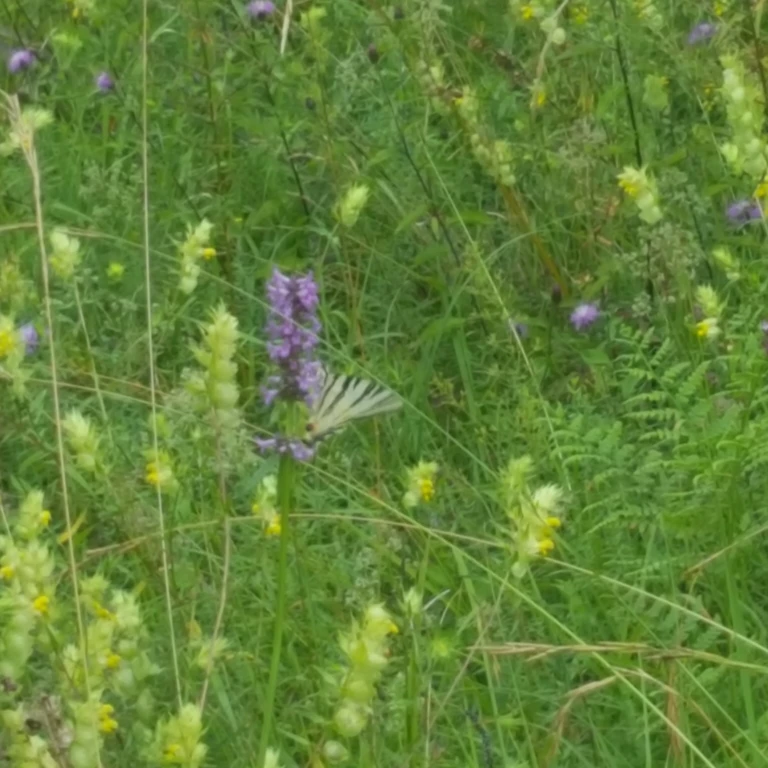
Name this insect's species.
Iphiclides podalirius
